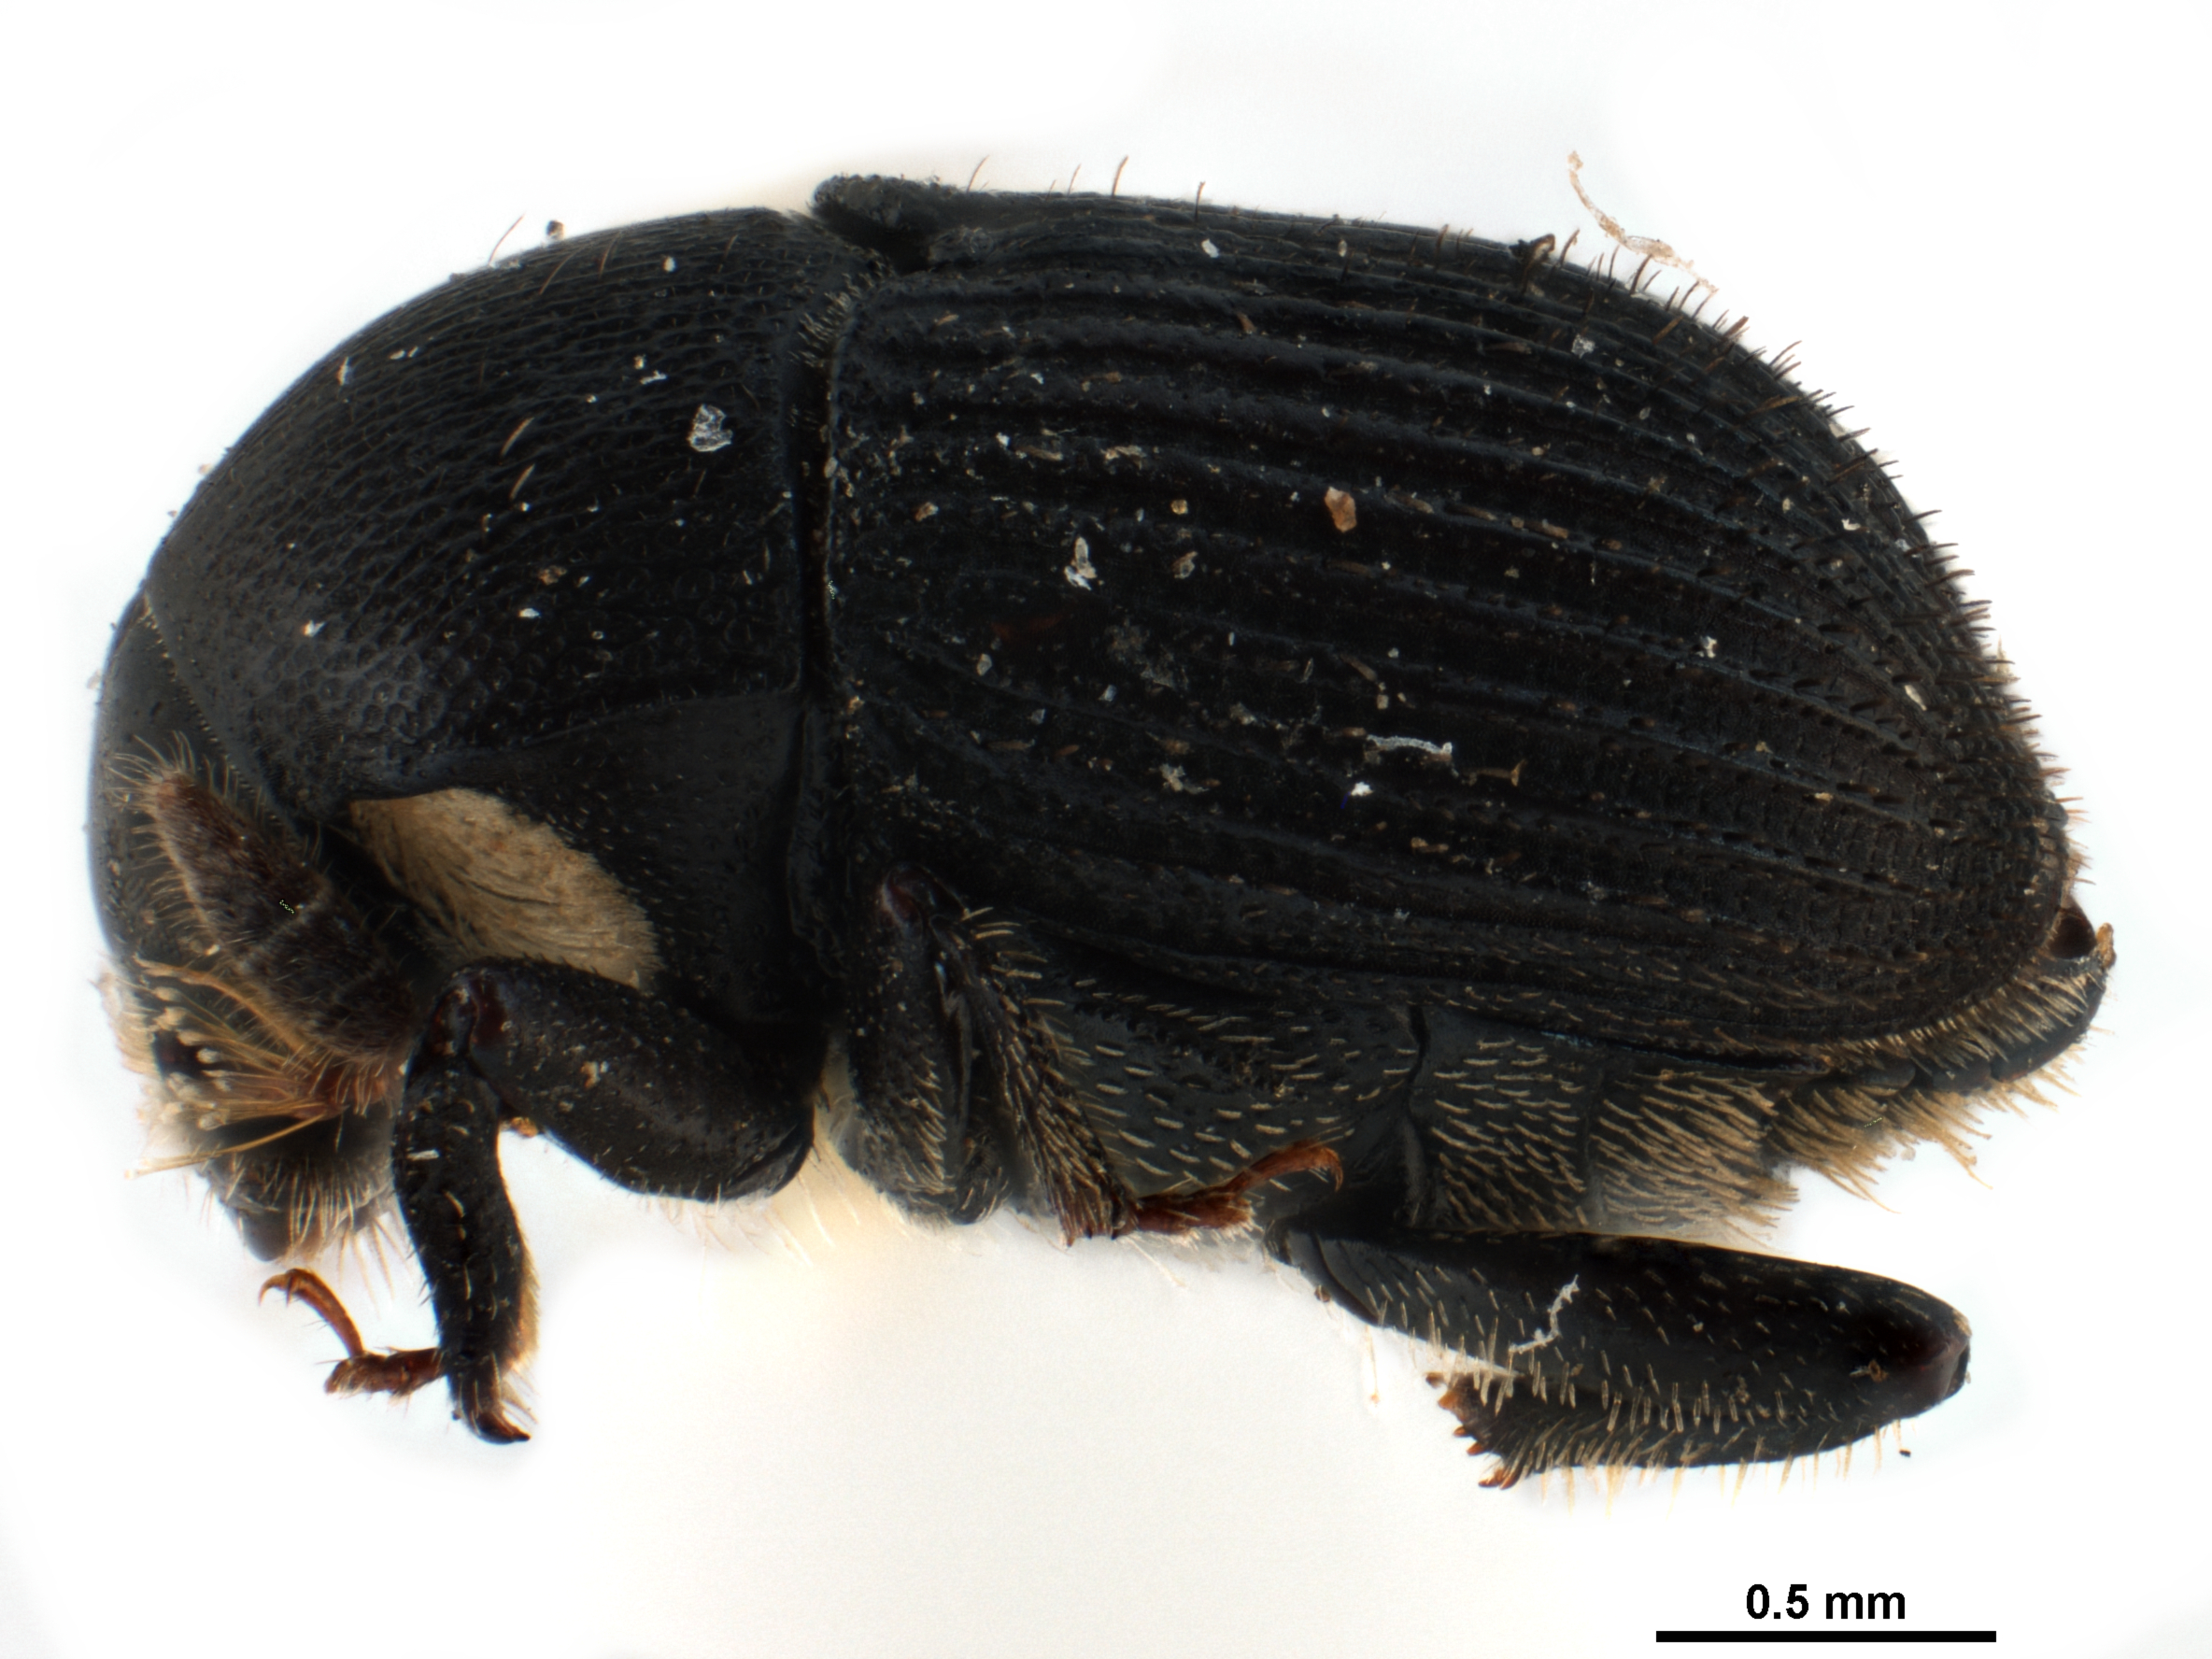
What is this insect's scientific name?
Bothrosternus definitus
